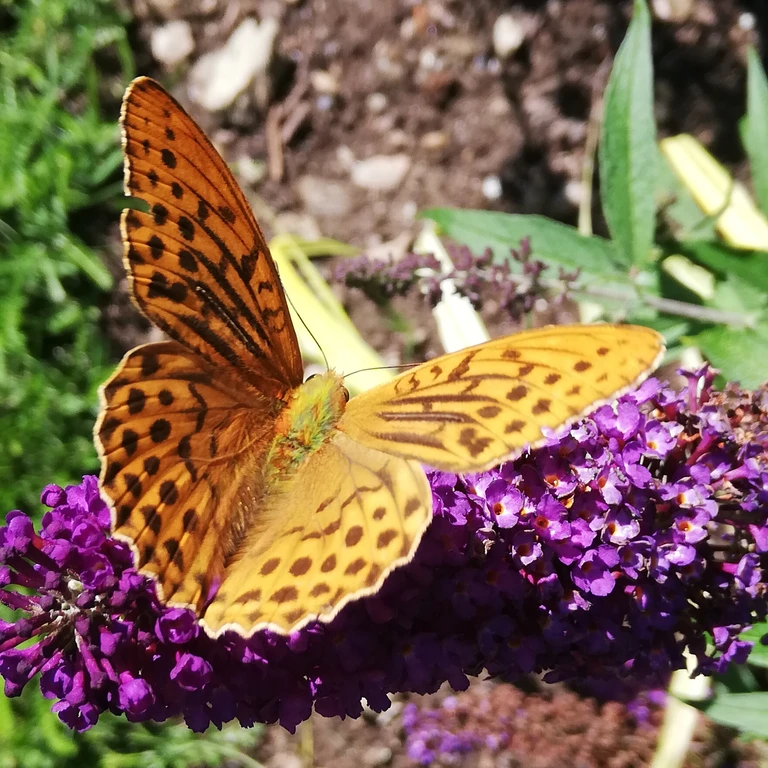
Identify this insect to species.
Argynnis paphia
